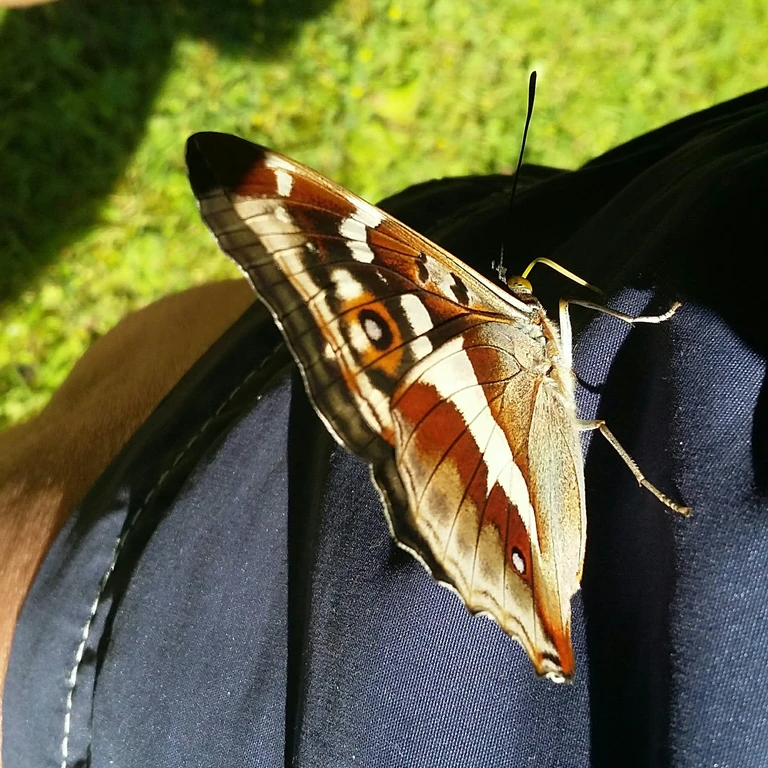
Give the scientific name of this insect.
Apatura iris
